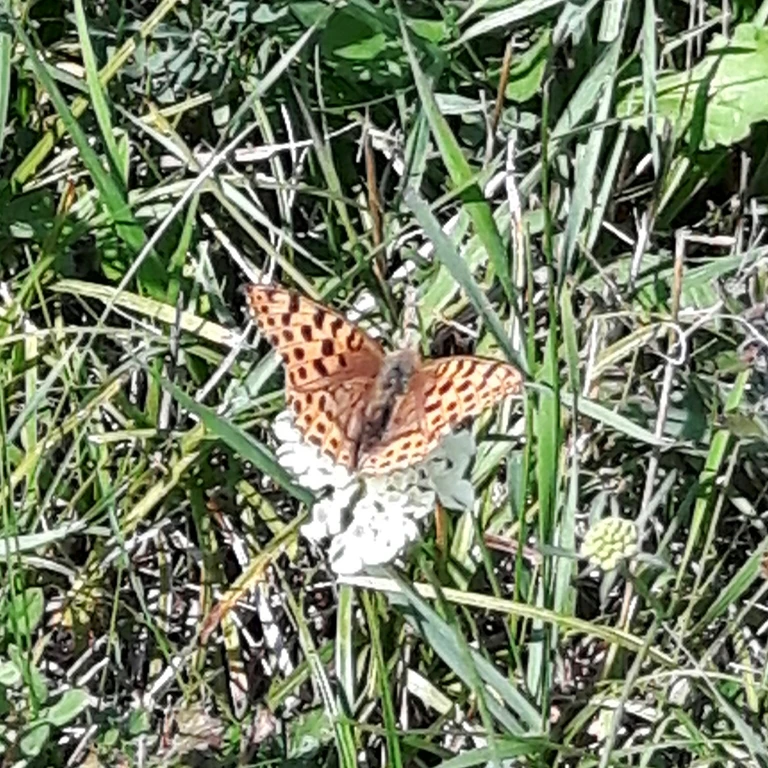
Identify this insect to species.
Issoria lathonia
